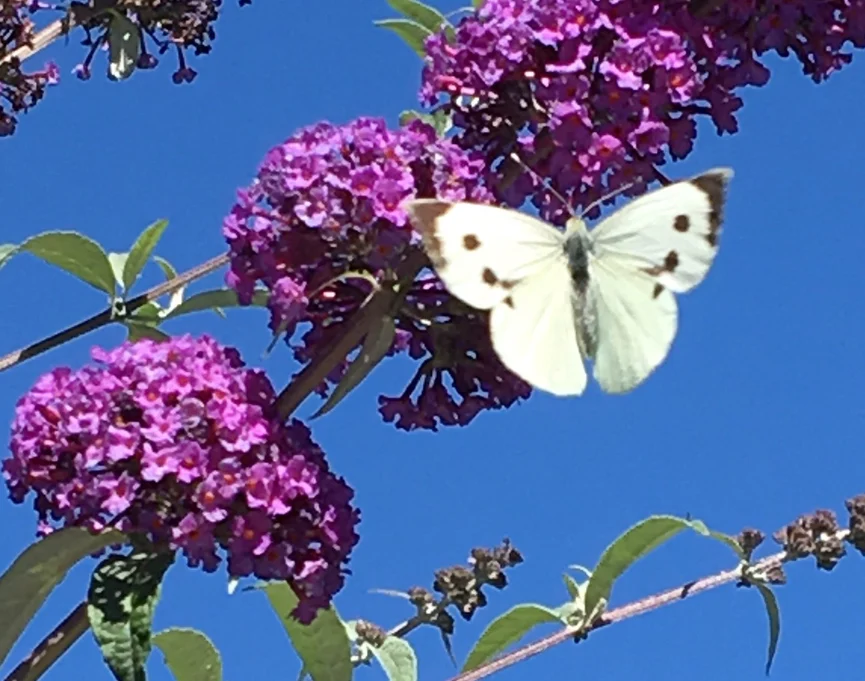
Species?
Pieris brassicae
